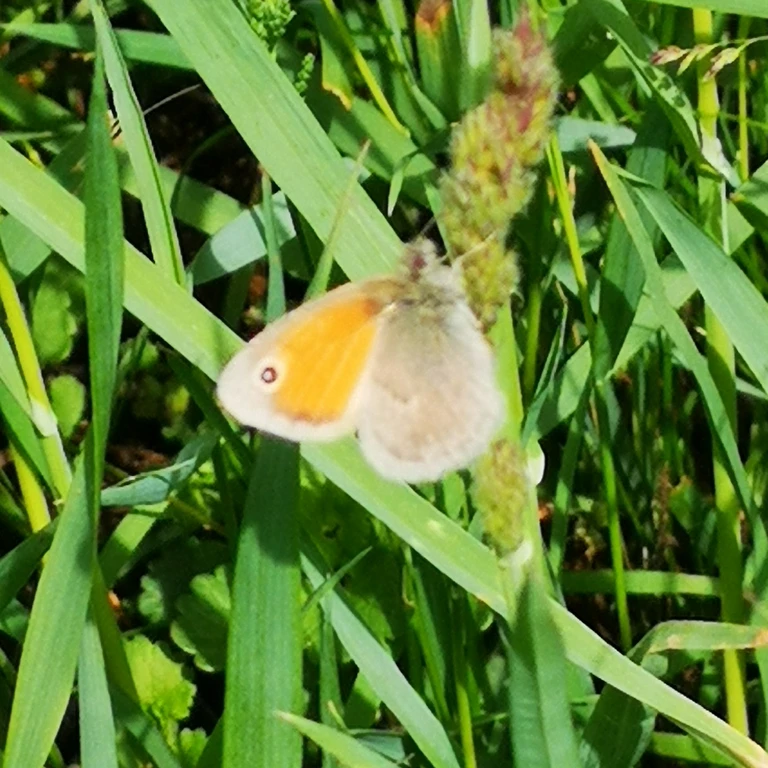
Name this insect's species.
Coenonympha pamphilus
